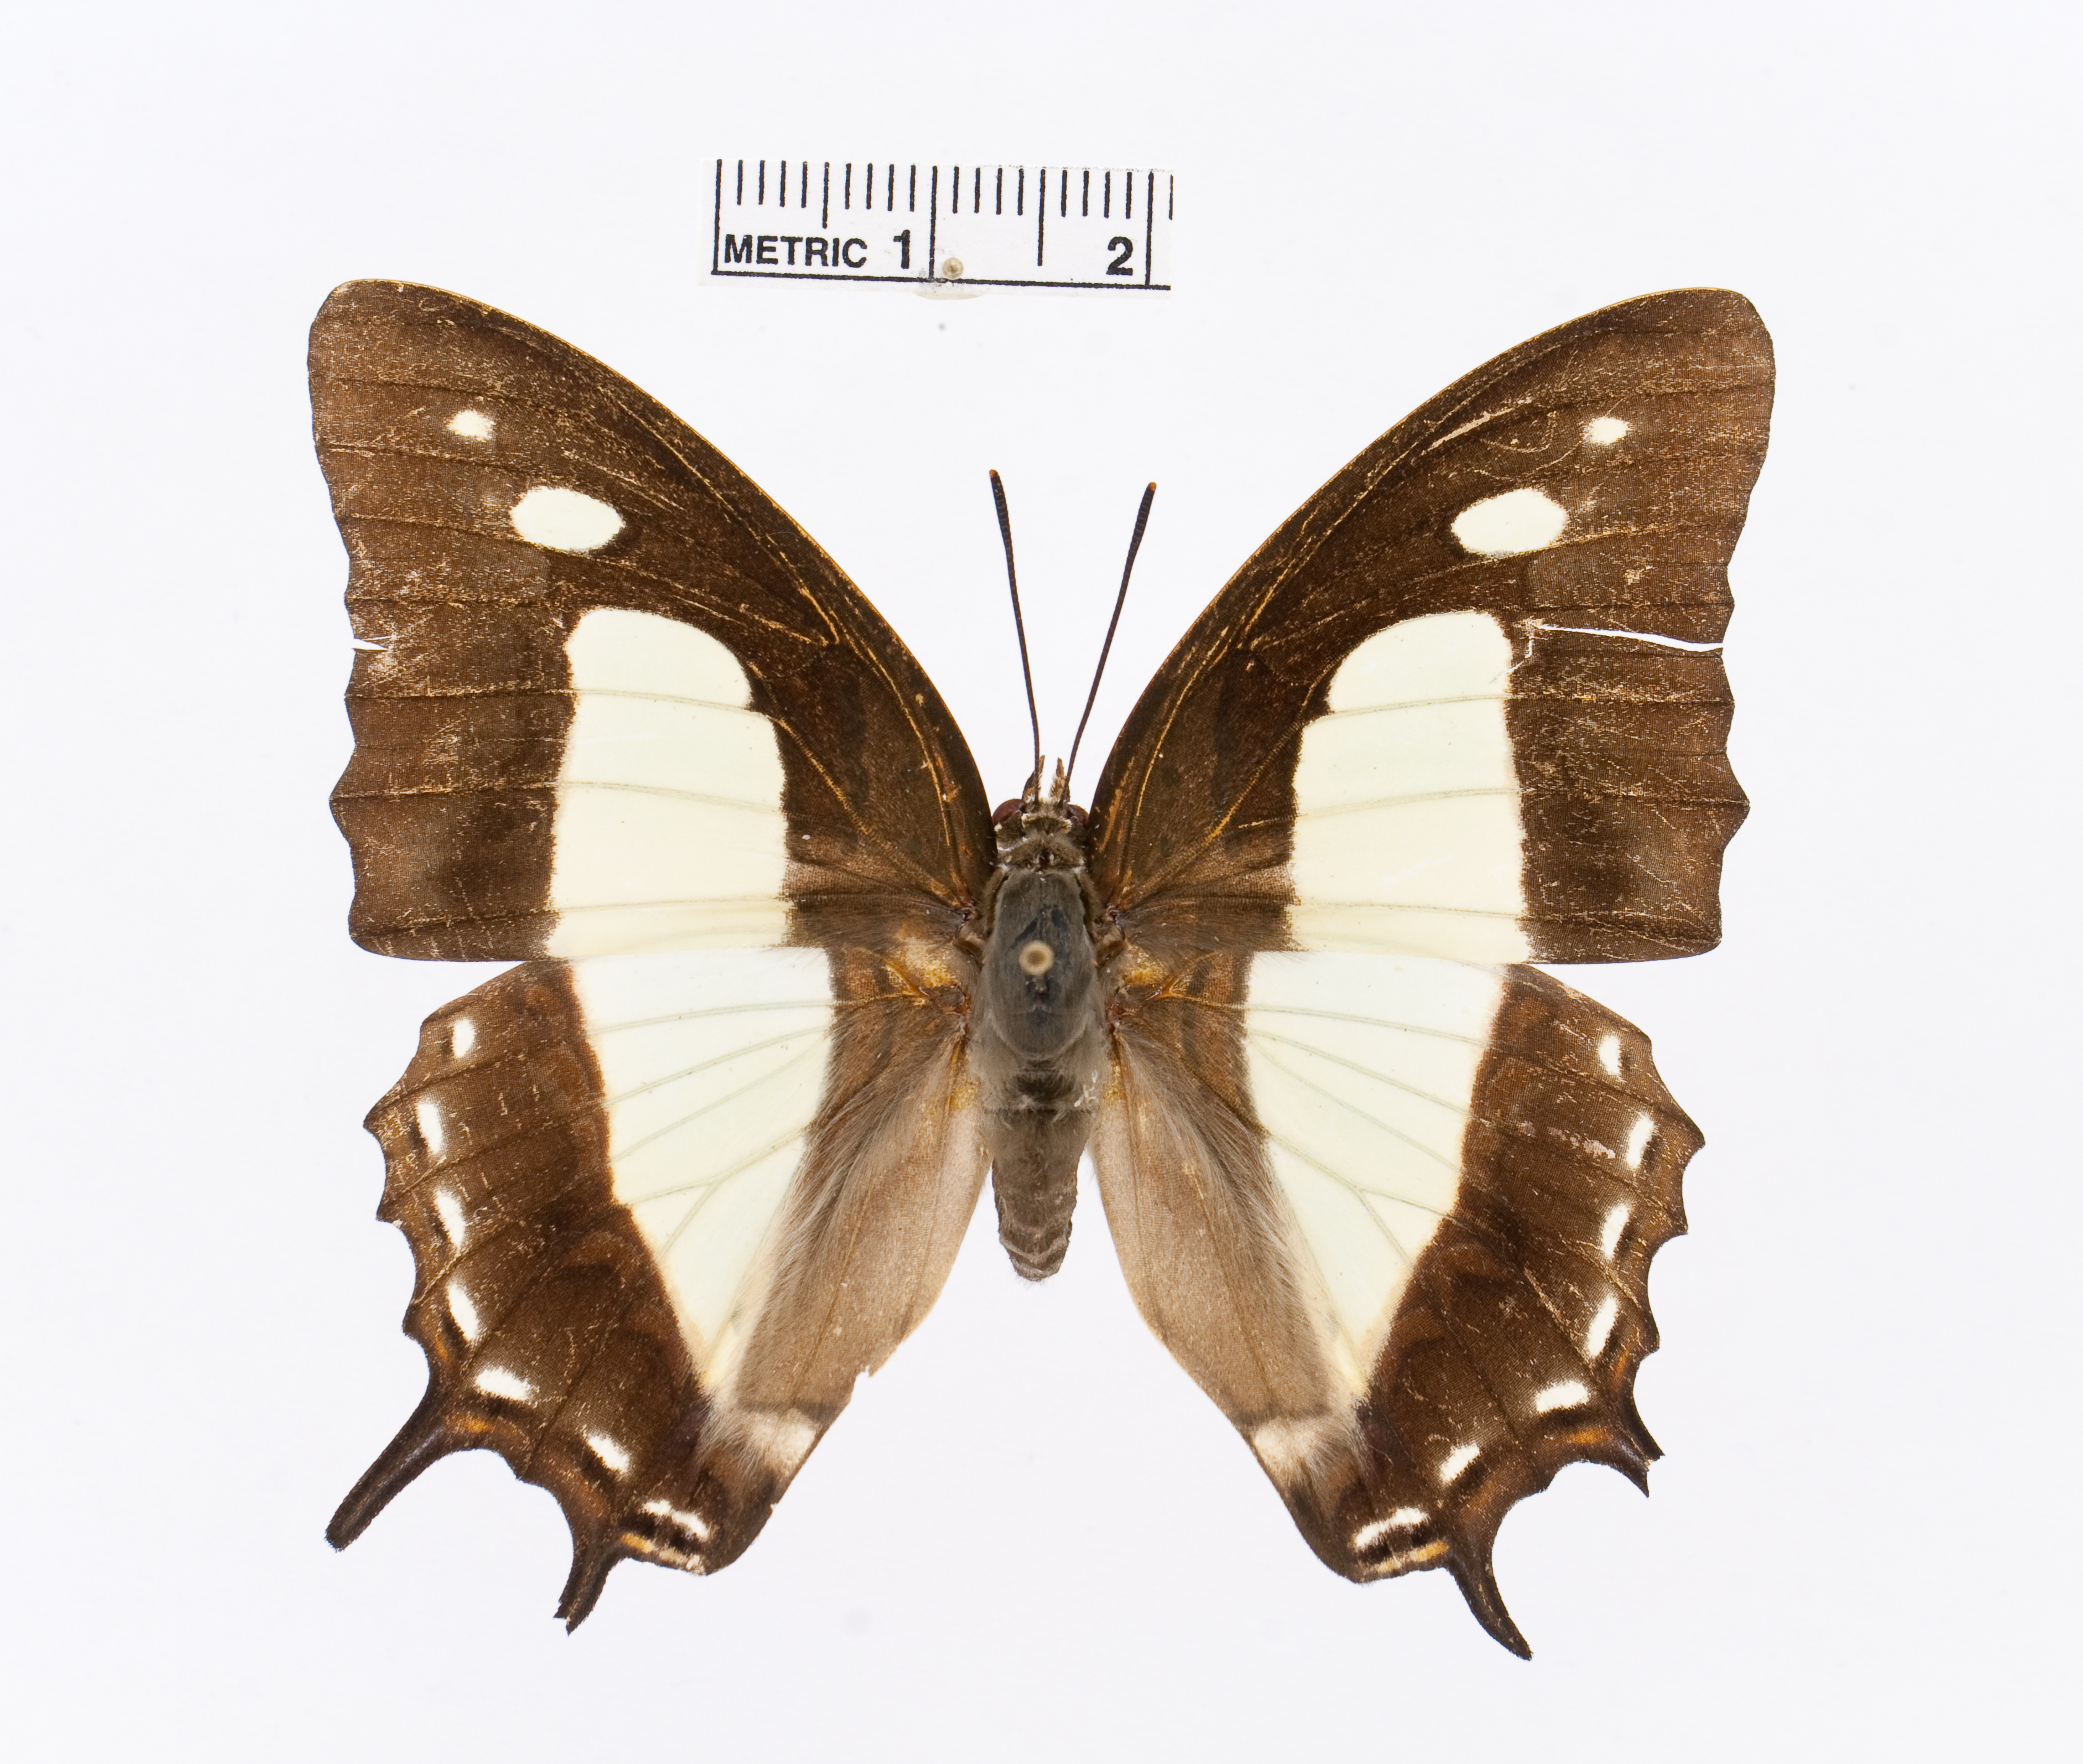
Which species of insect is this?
Polyura athamas
